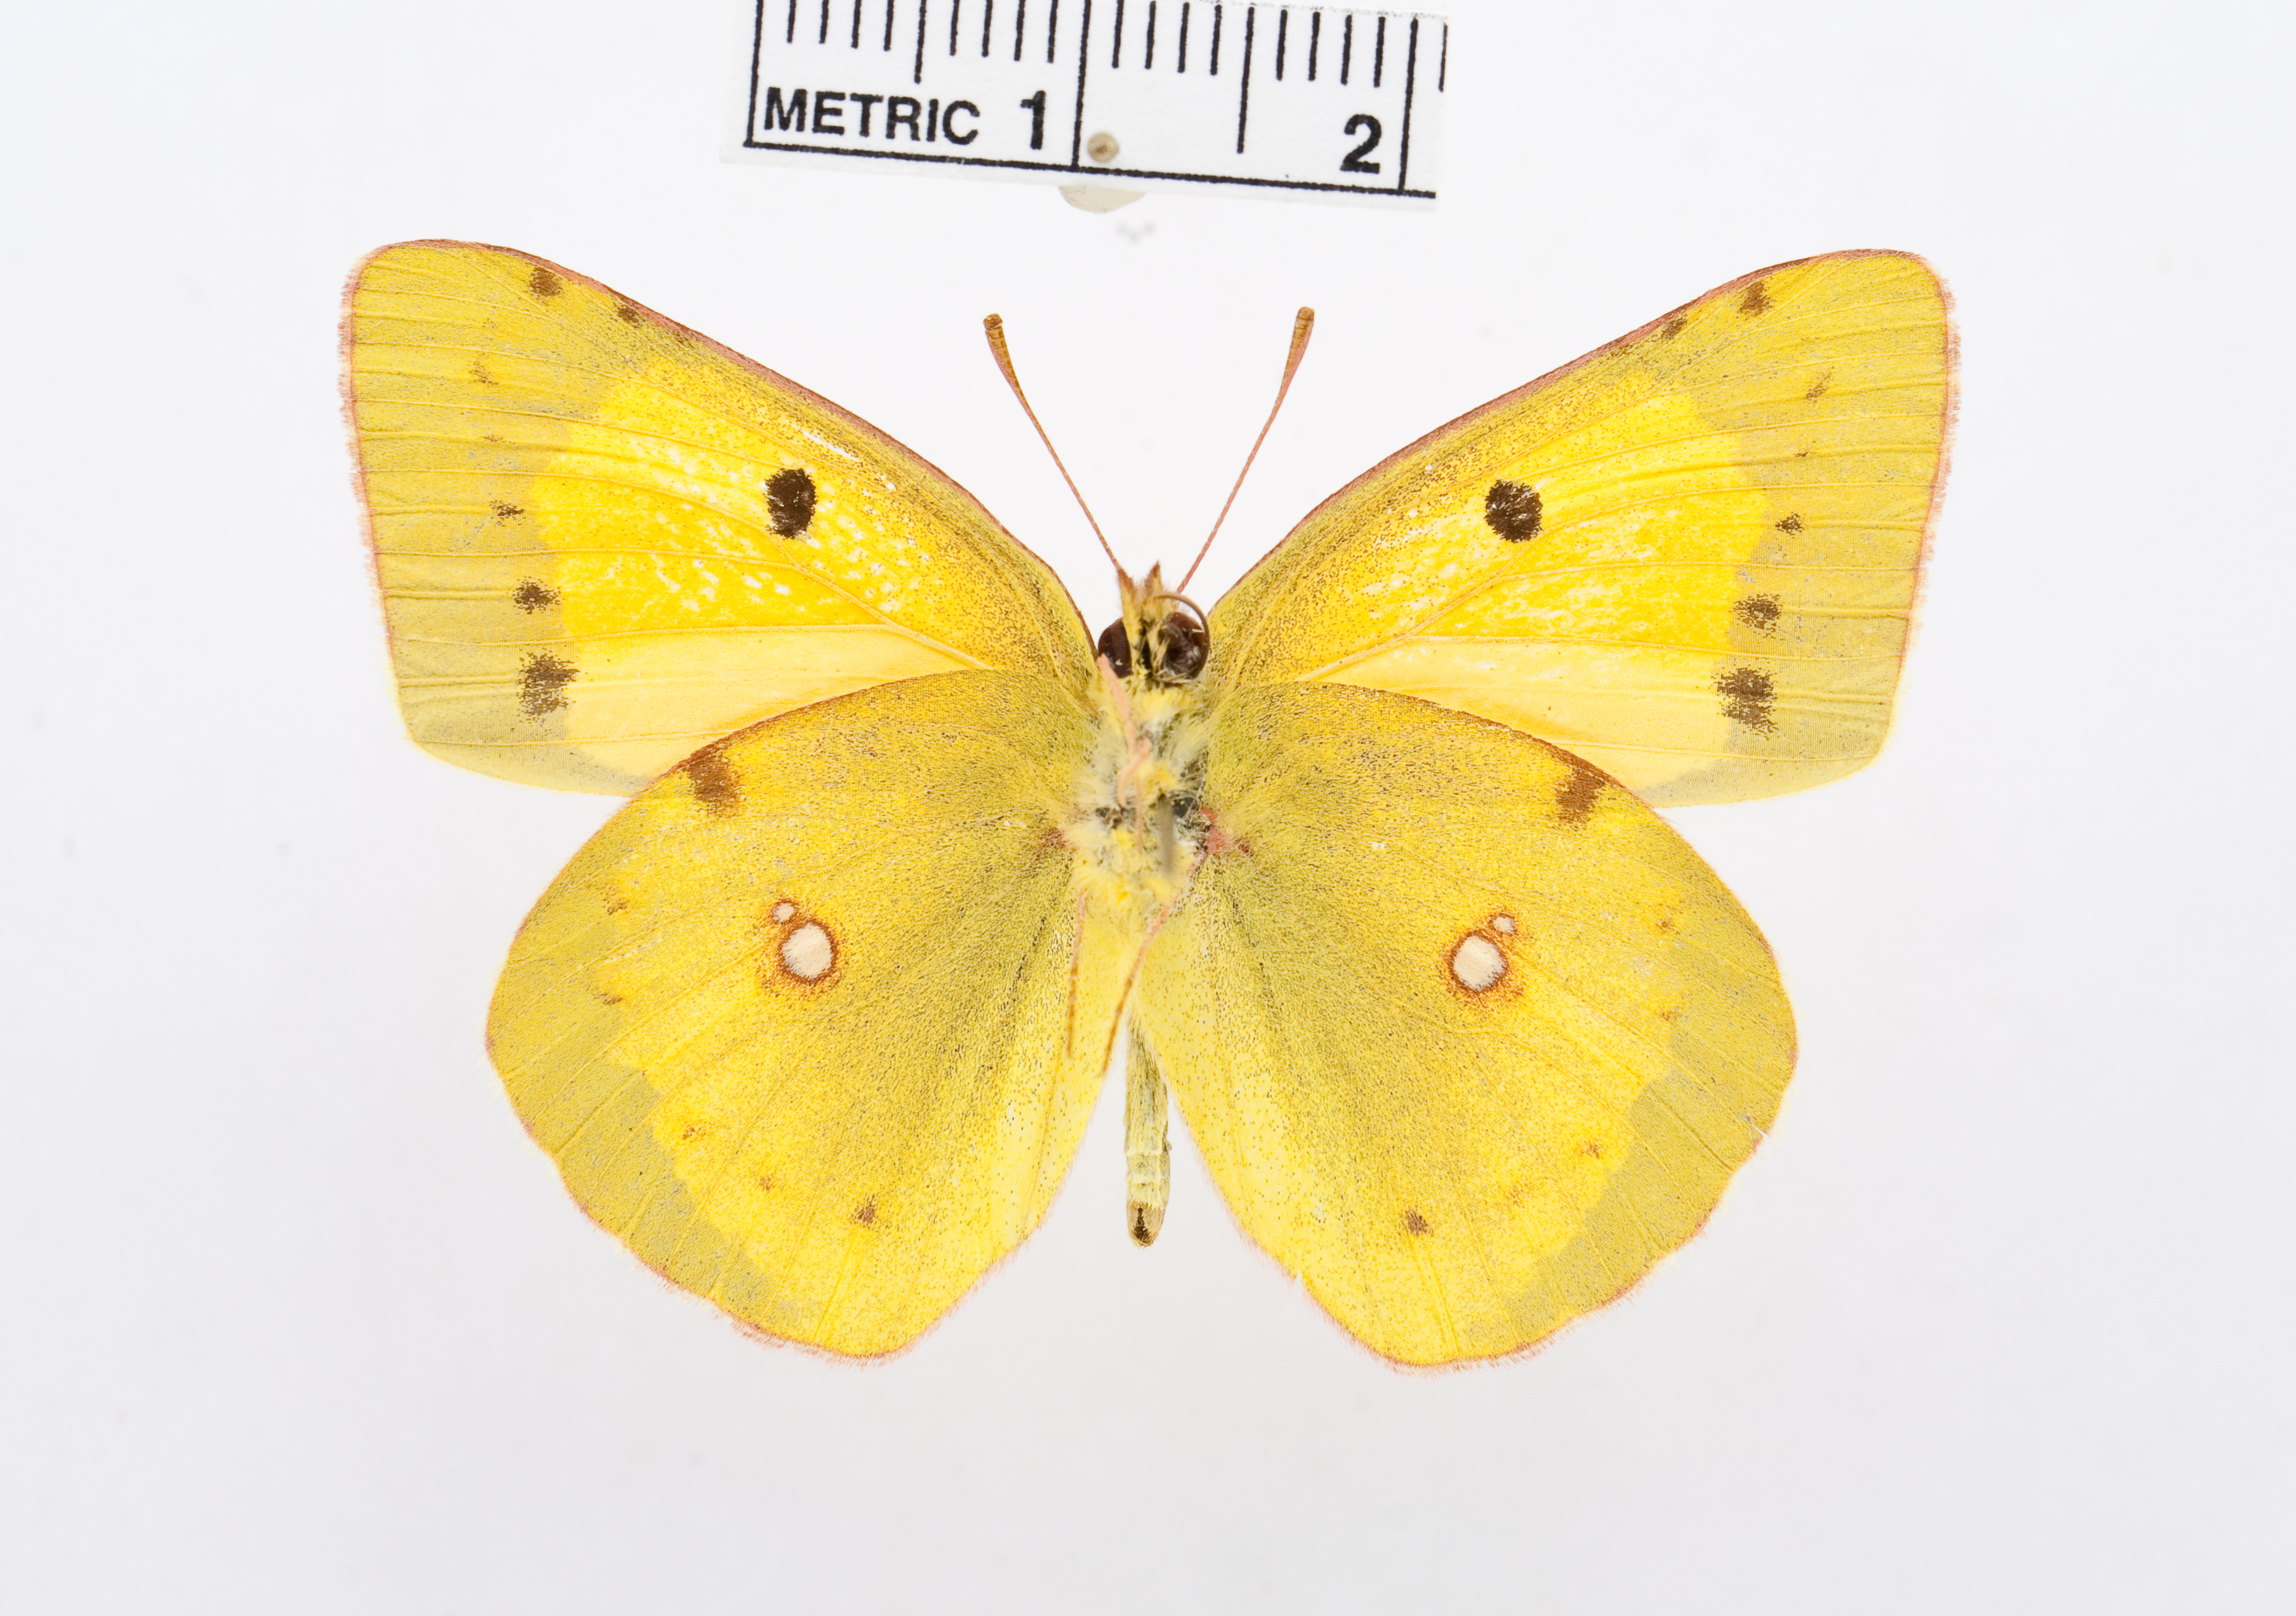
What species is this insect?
Colias fieldii
